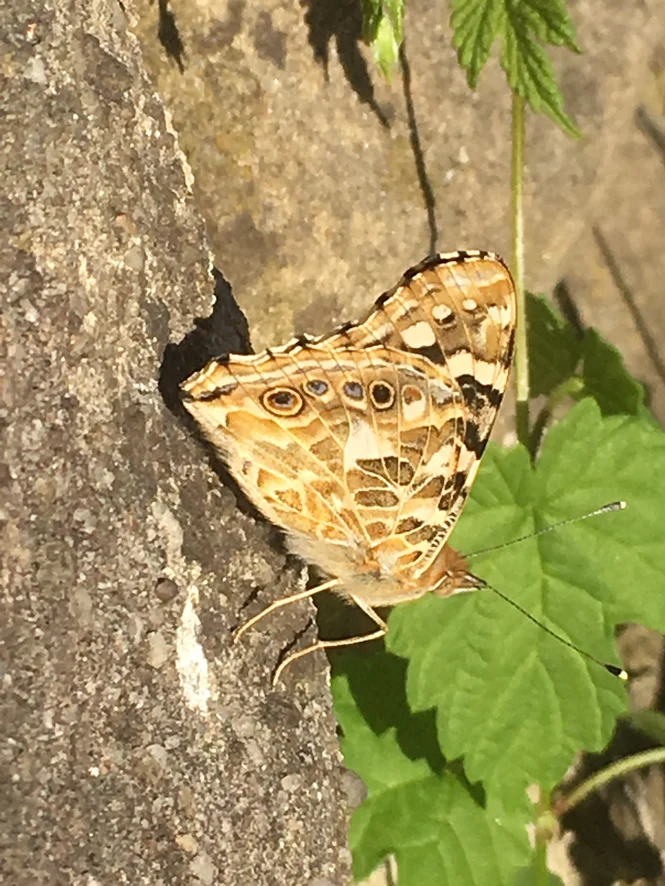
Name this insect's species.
Vanessa cardui
